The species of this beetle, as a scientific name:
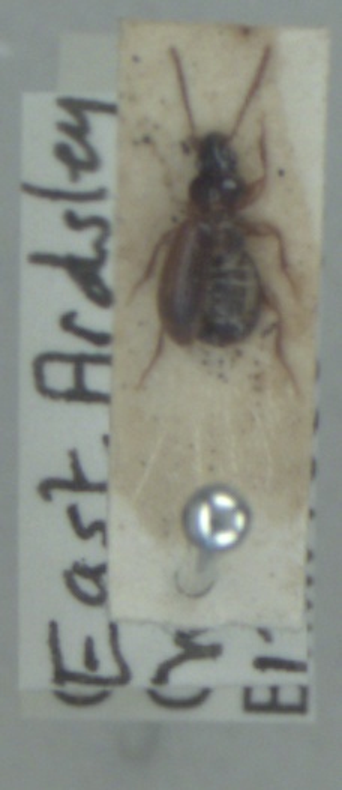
Trechus quadristriatus
